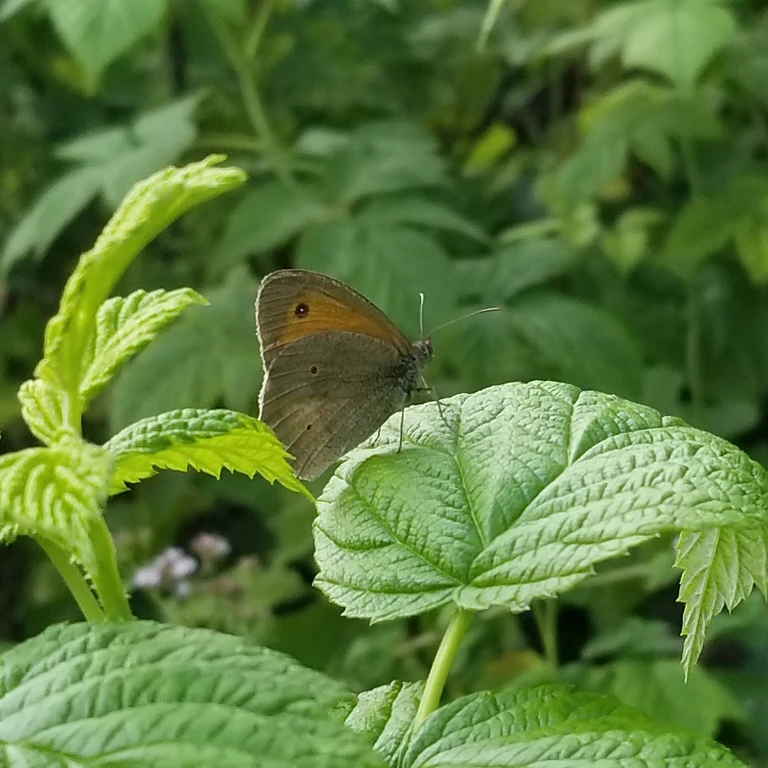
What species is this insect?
Maniola jurtina
